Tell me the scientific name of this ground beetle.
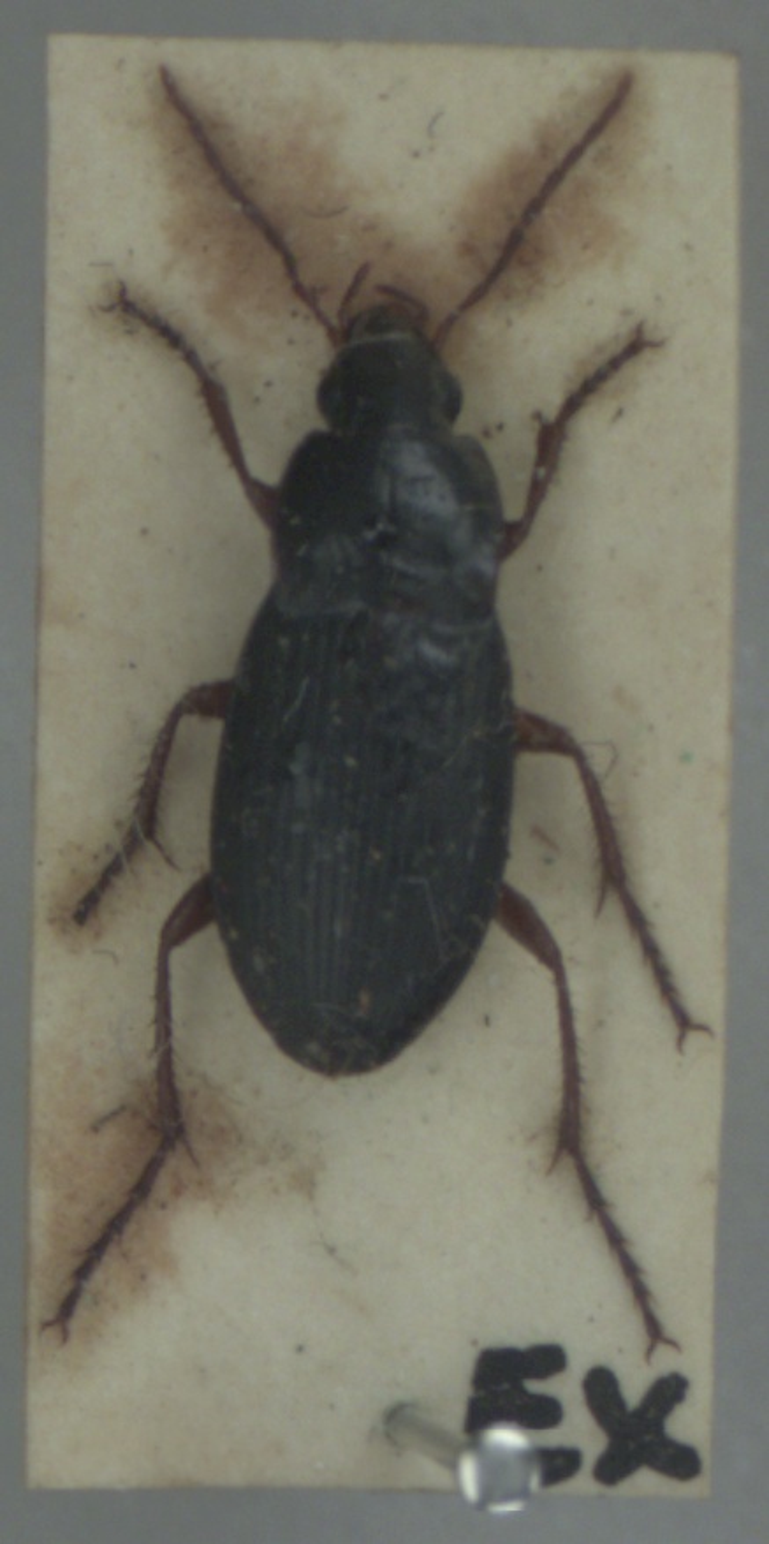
Calathus fuscipes
